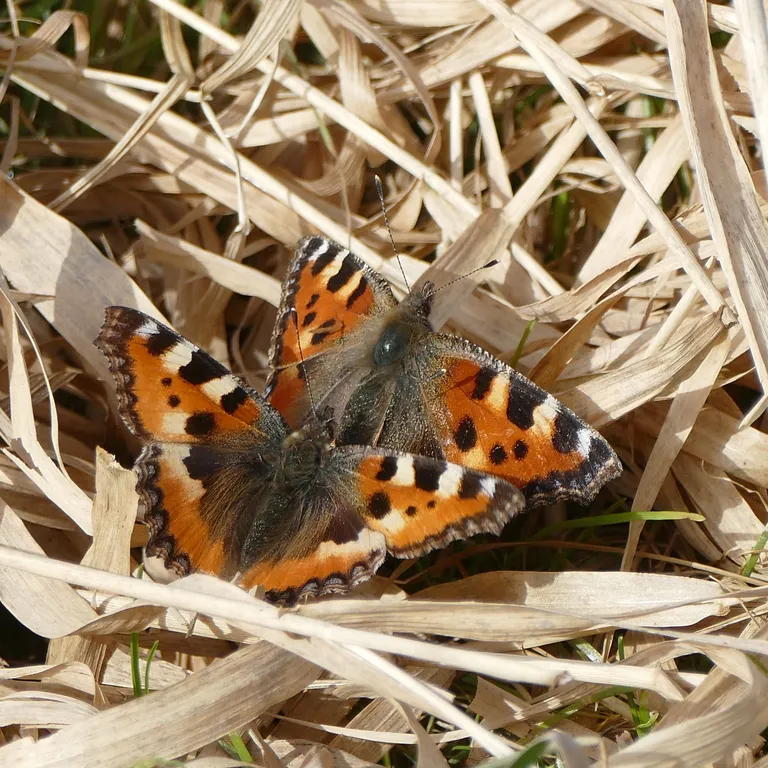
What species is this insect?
Aglais urticae
